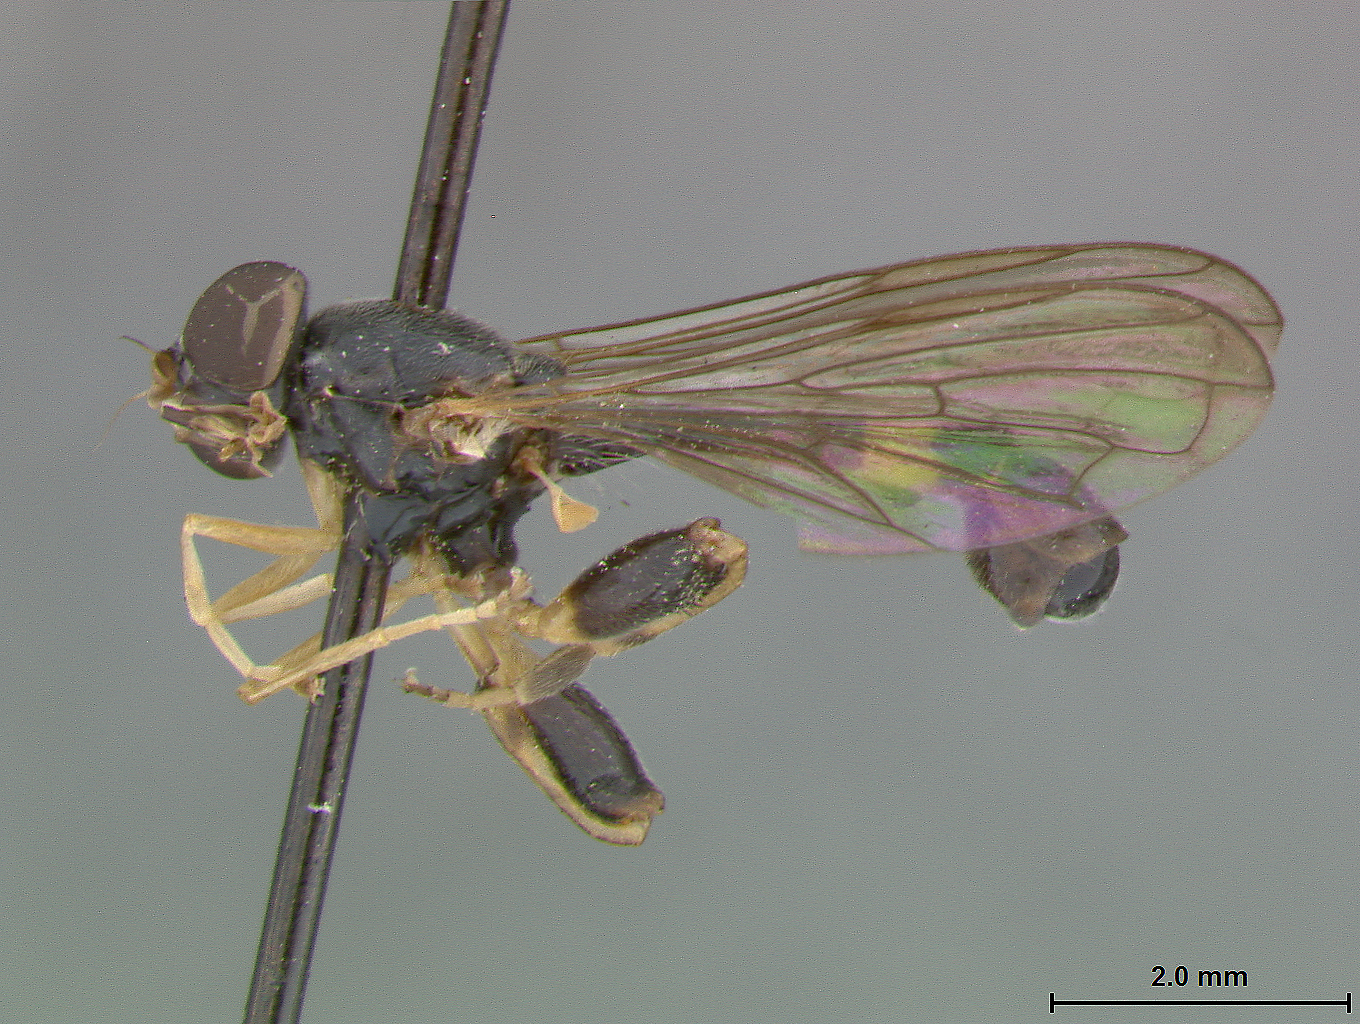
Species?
Sphegina occidentalis
